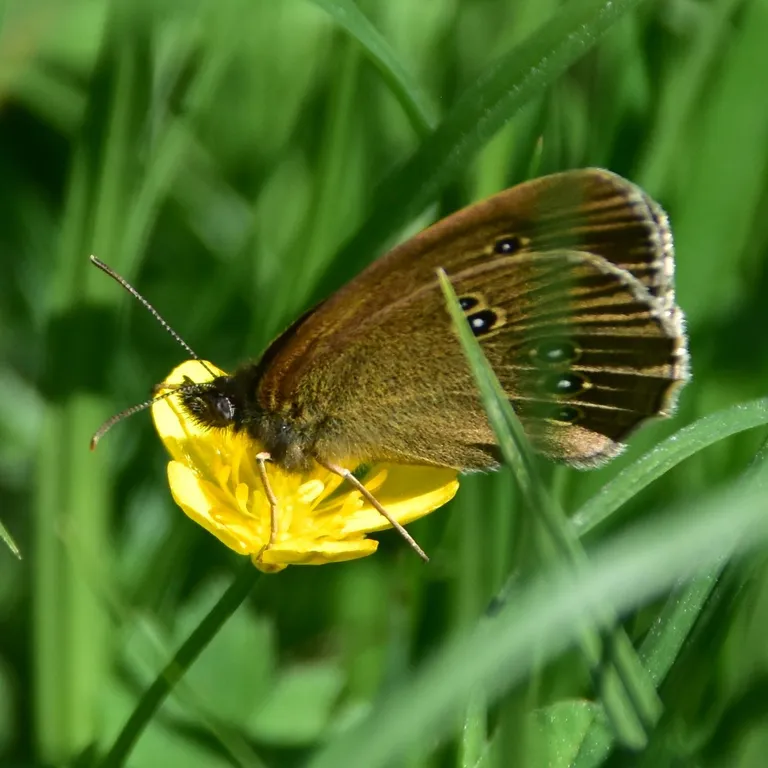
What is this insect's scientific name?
Aphantopus hyperantus
